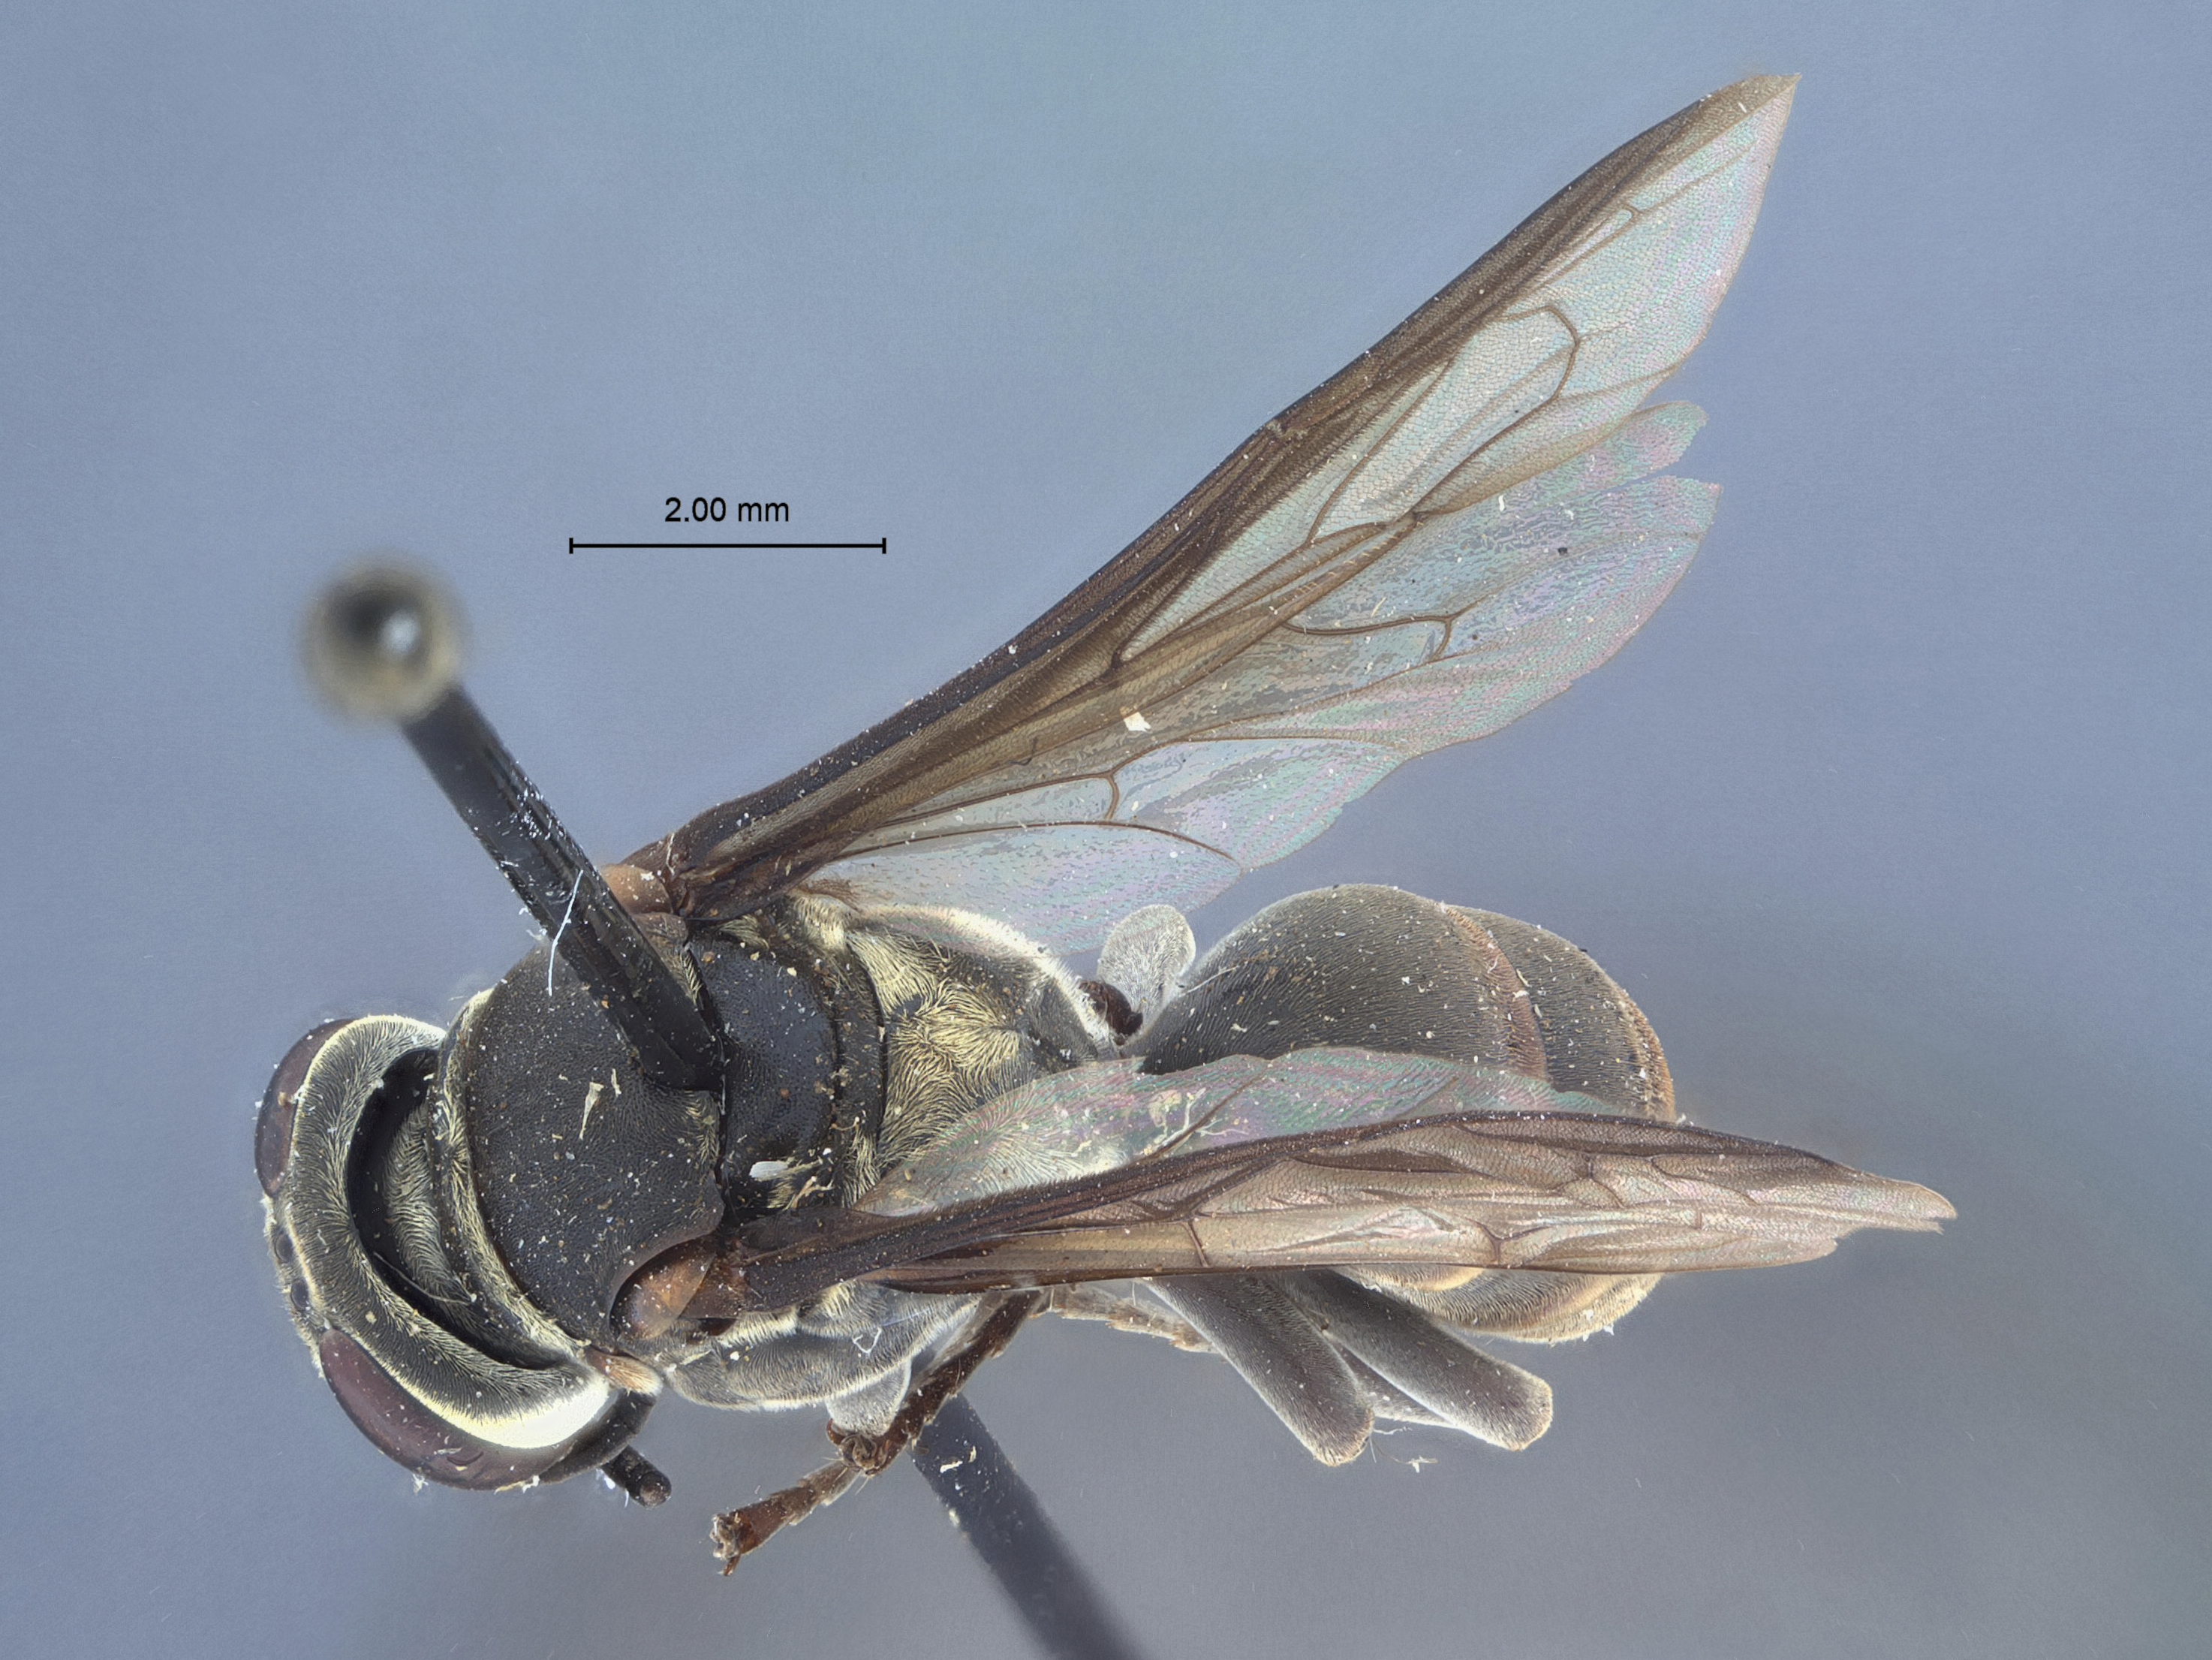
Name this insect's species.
Pison cressoni
